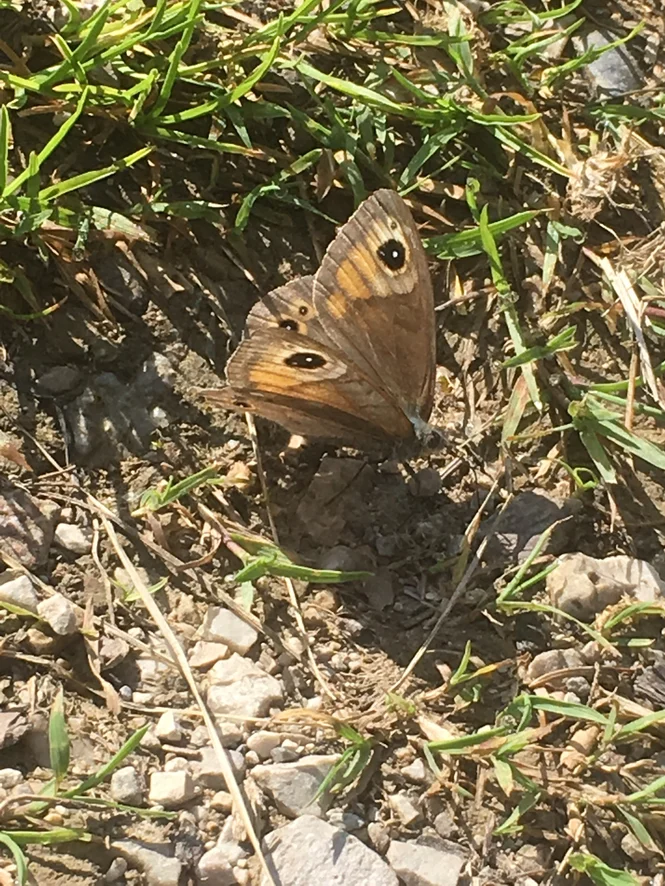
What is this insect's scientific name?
Lasiommata maera (also Pararge maera)
